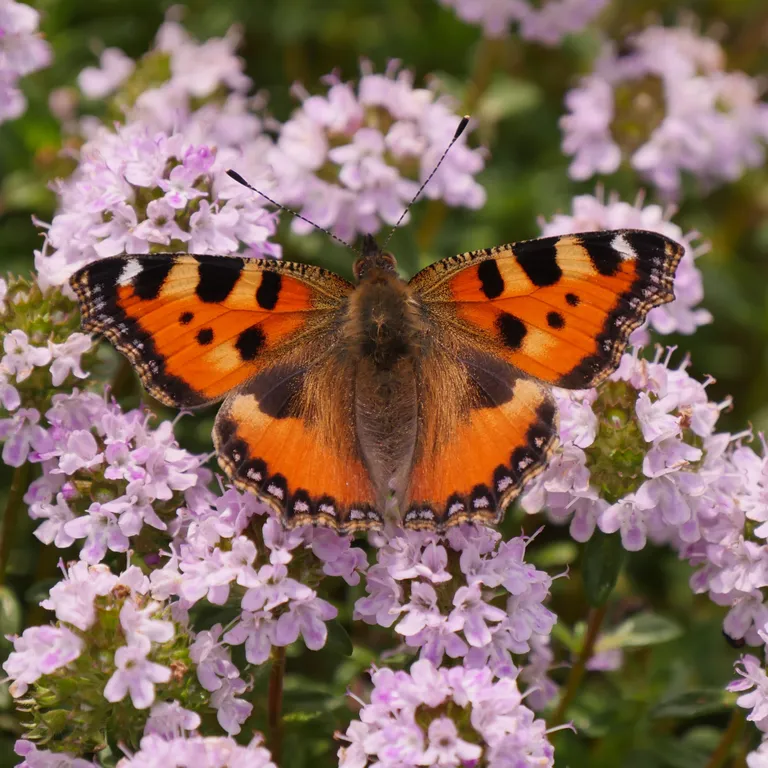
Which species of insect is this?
Aglais urticae
